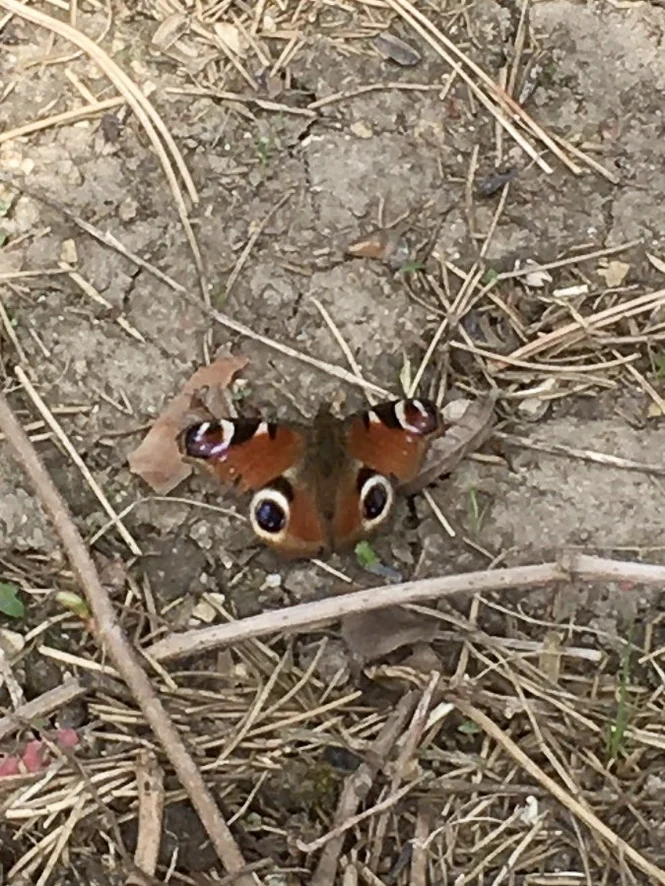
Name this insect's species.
Aglais io
